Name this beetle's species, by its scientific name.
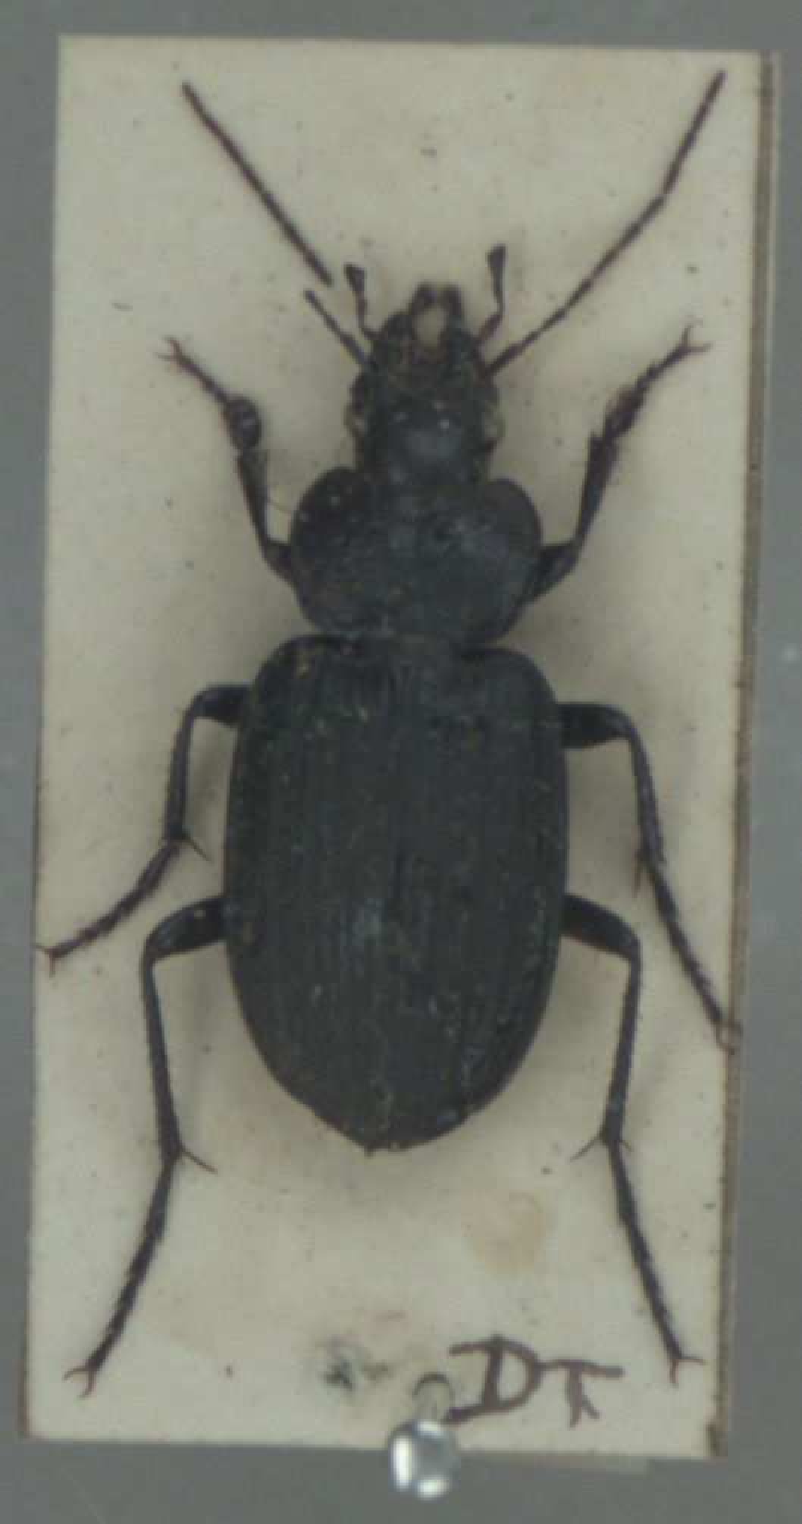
Licinus punctatulus
